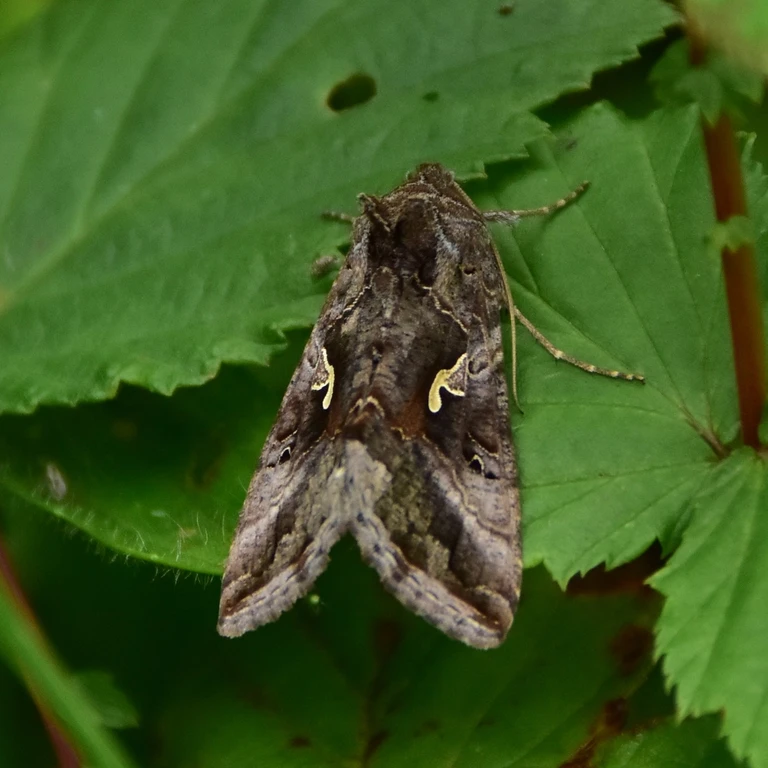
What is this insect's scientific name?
Autographa gamma
